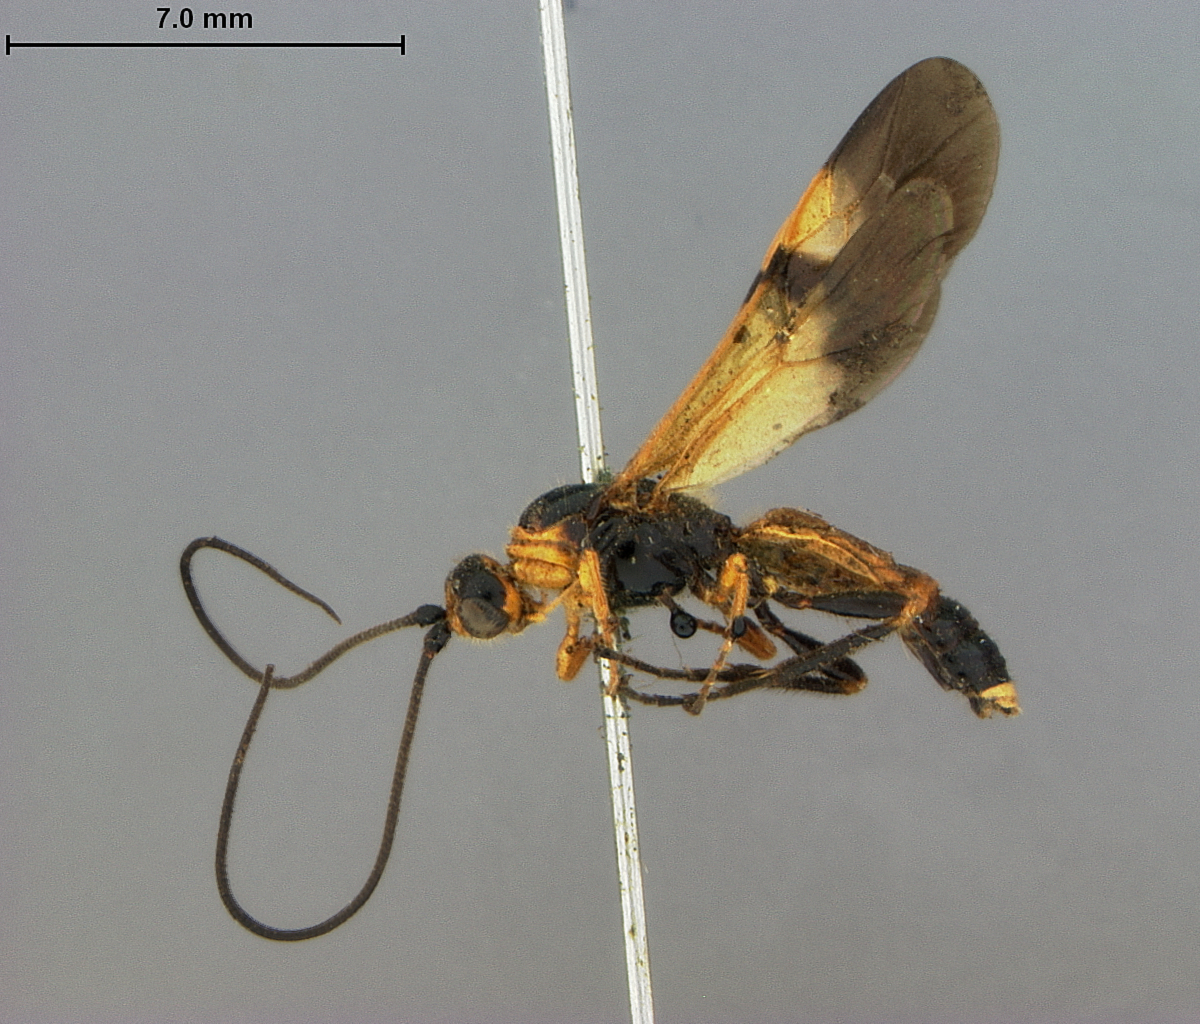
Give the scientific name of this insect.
Iphiaulax australiensis
